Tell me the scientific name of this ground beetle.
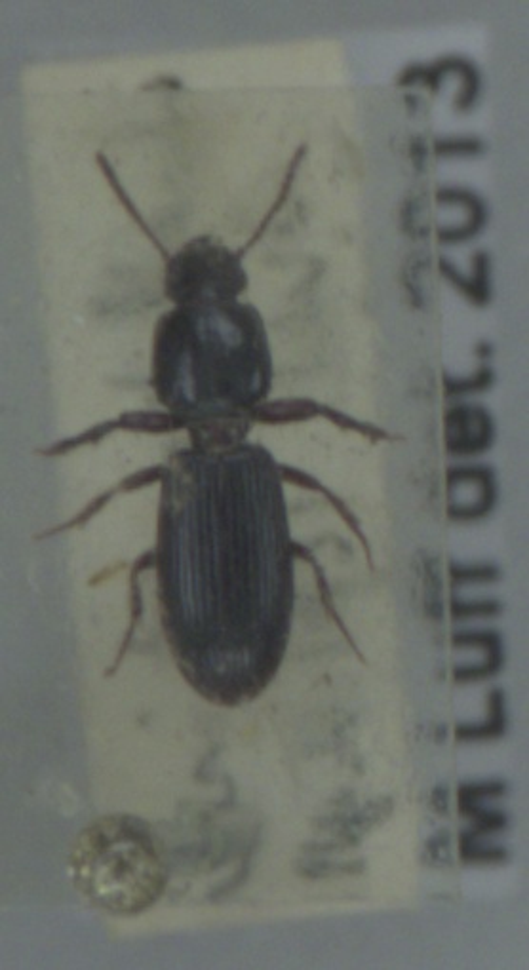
Clivina fossor
